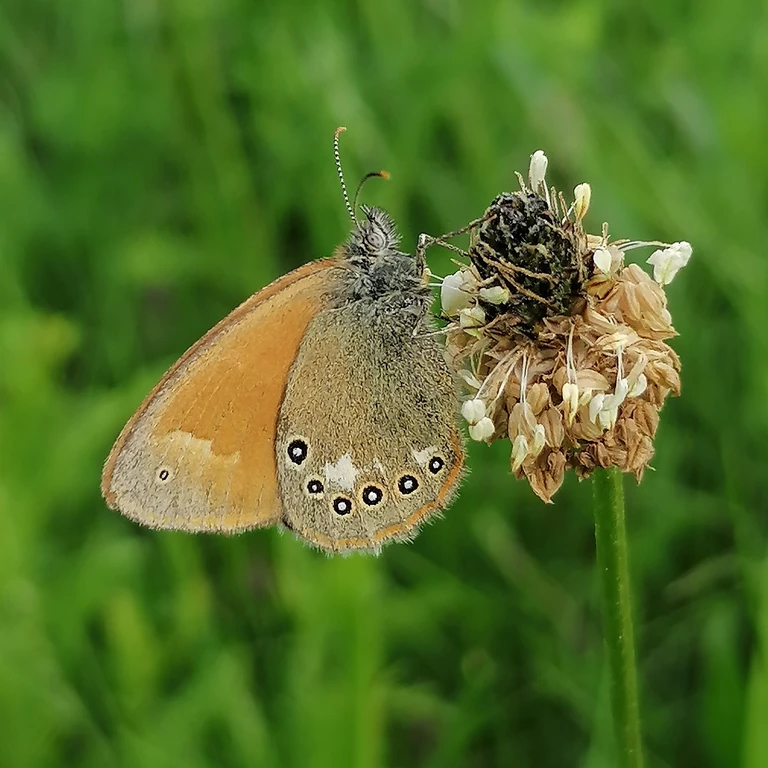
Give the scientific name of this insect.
Coenonympha glycerion (also Coenonympha iphis)
